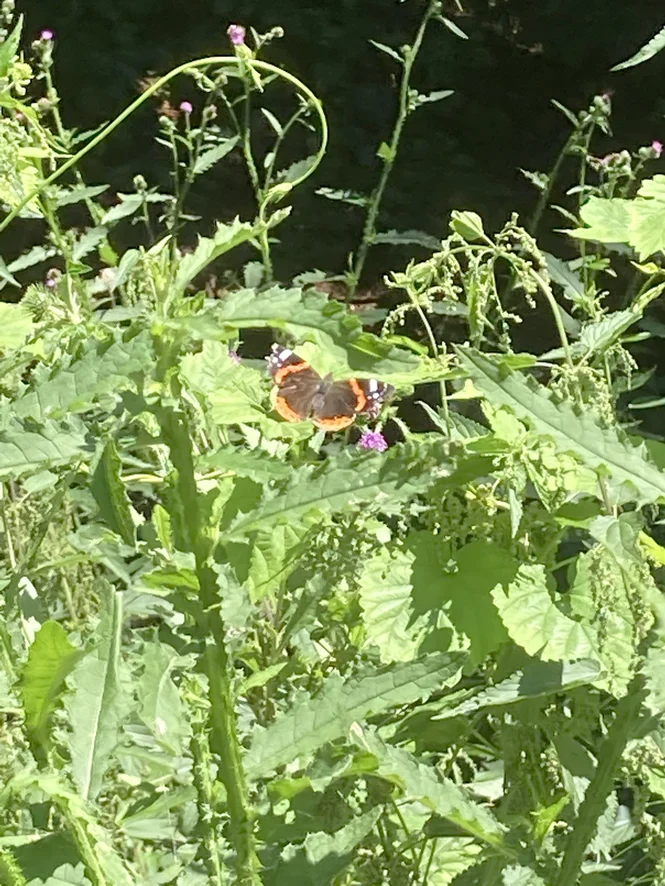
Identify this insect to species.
Vanessa atalanta
